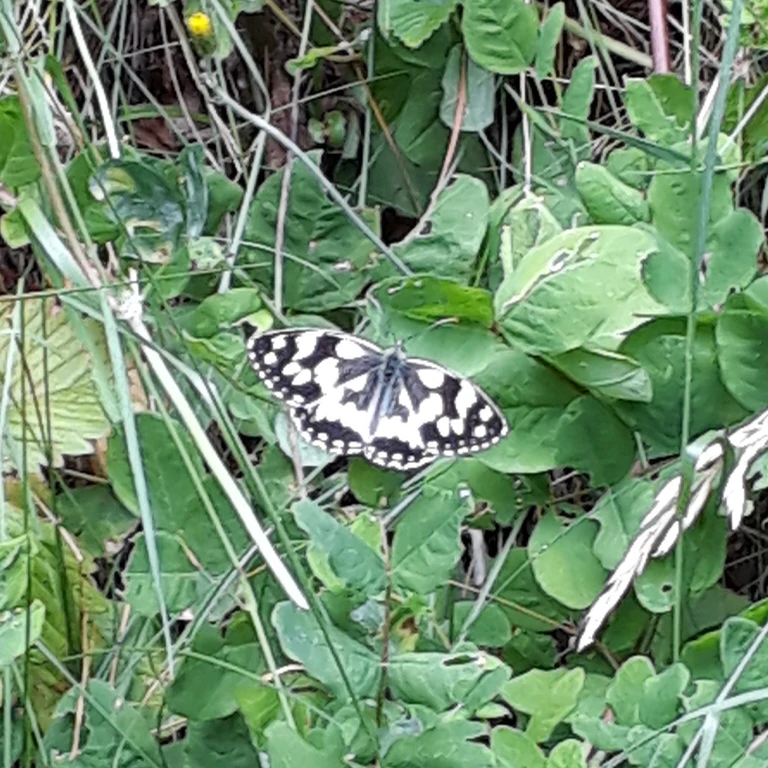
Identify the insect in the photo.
Melanargia galathea
